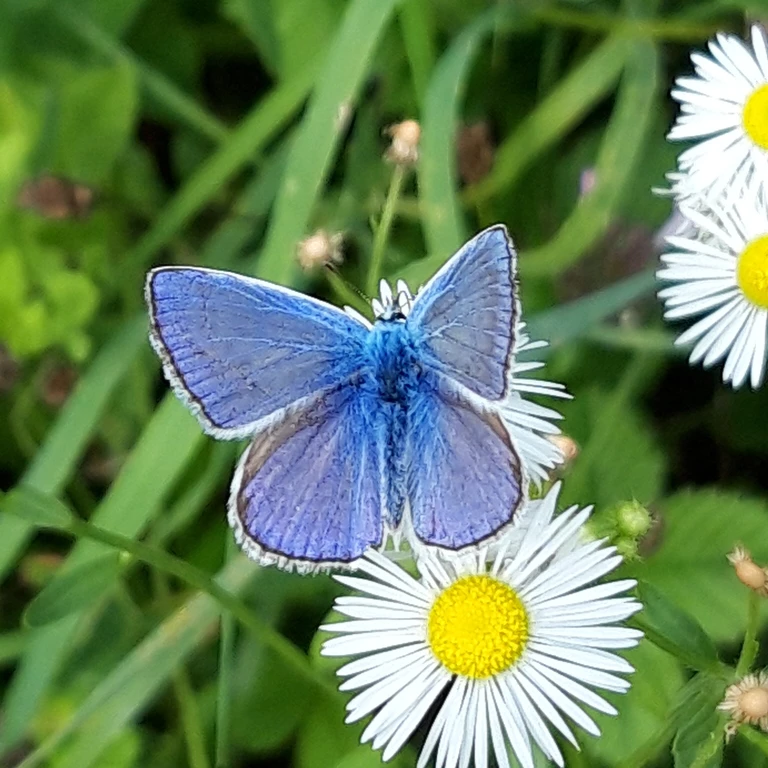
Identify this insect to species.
Polyommatus icarus
